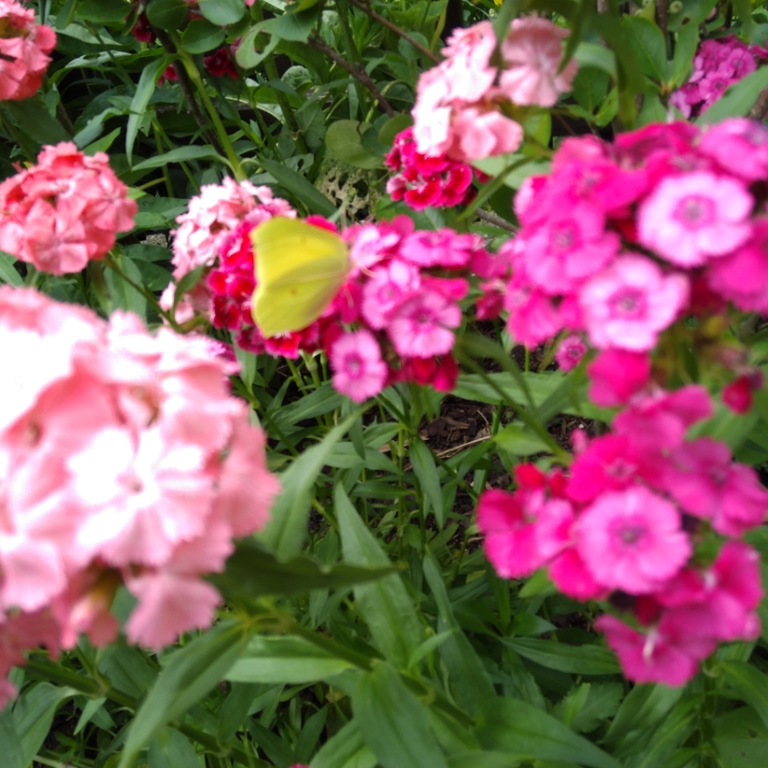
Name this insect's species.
Gonepteryx rhamni
